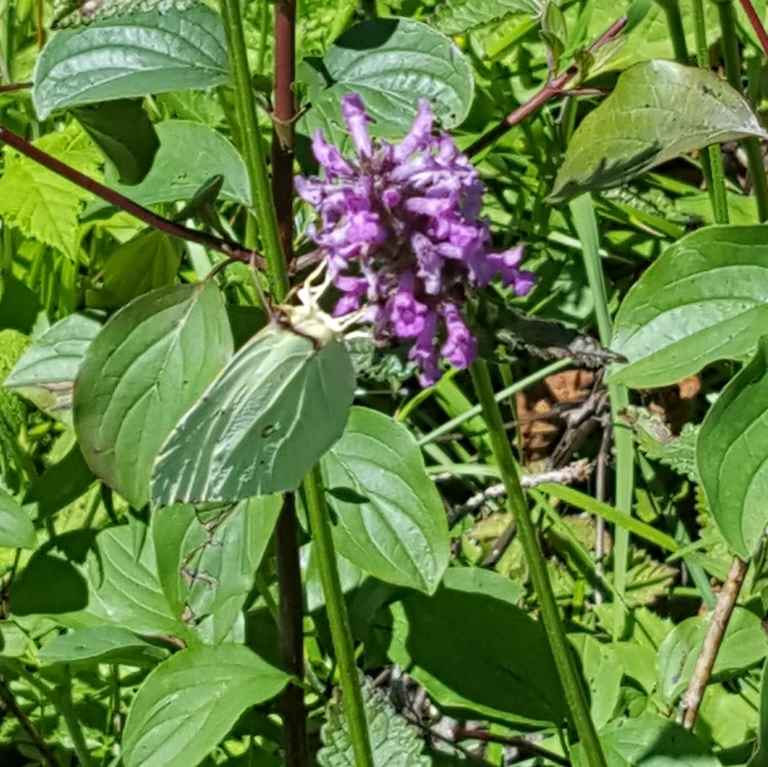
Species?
Gonepteryx rhamni
